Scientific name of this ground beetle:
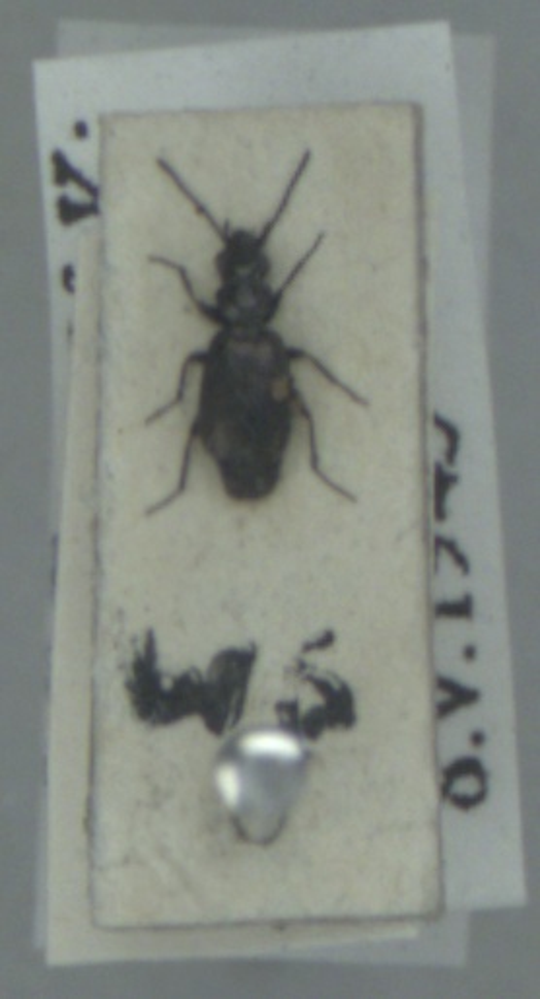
Syntomus foveatus
